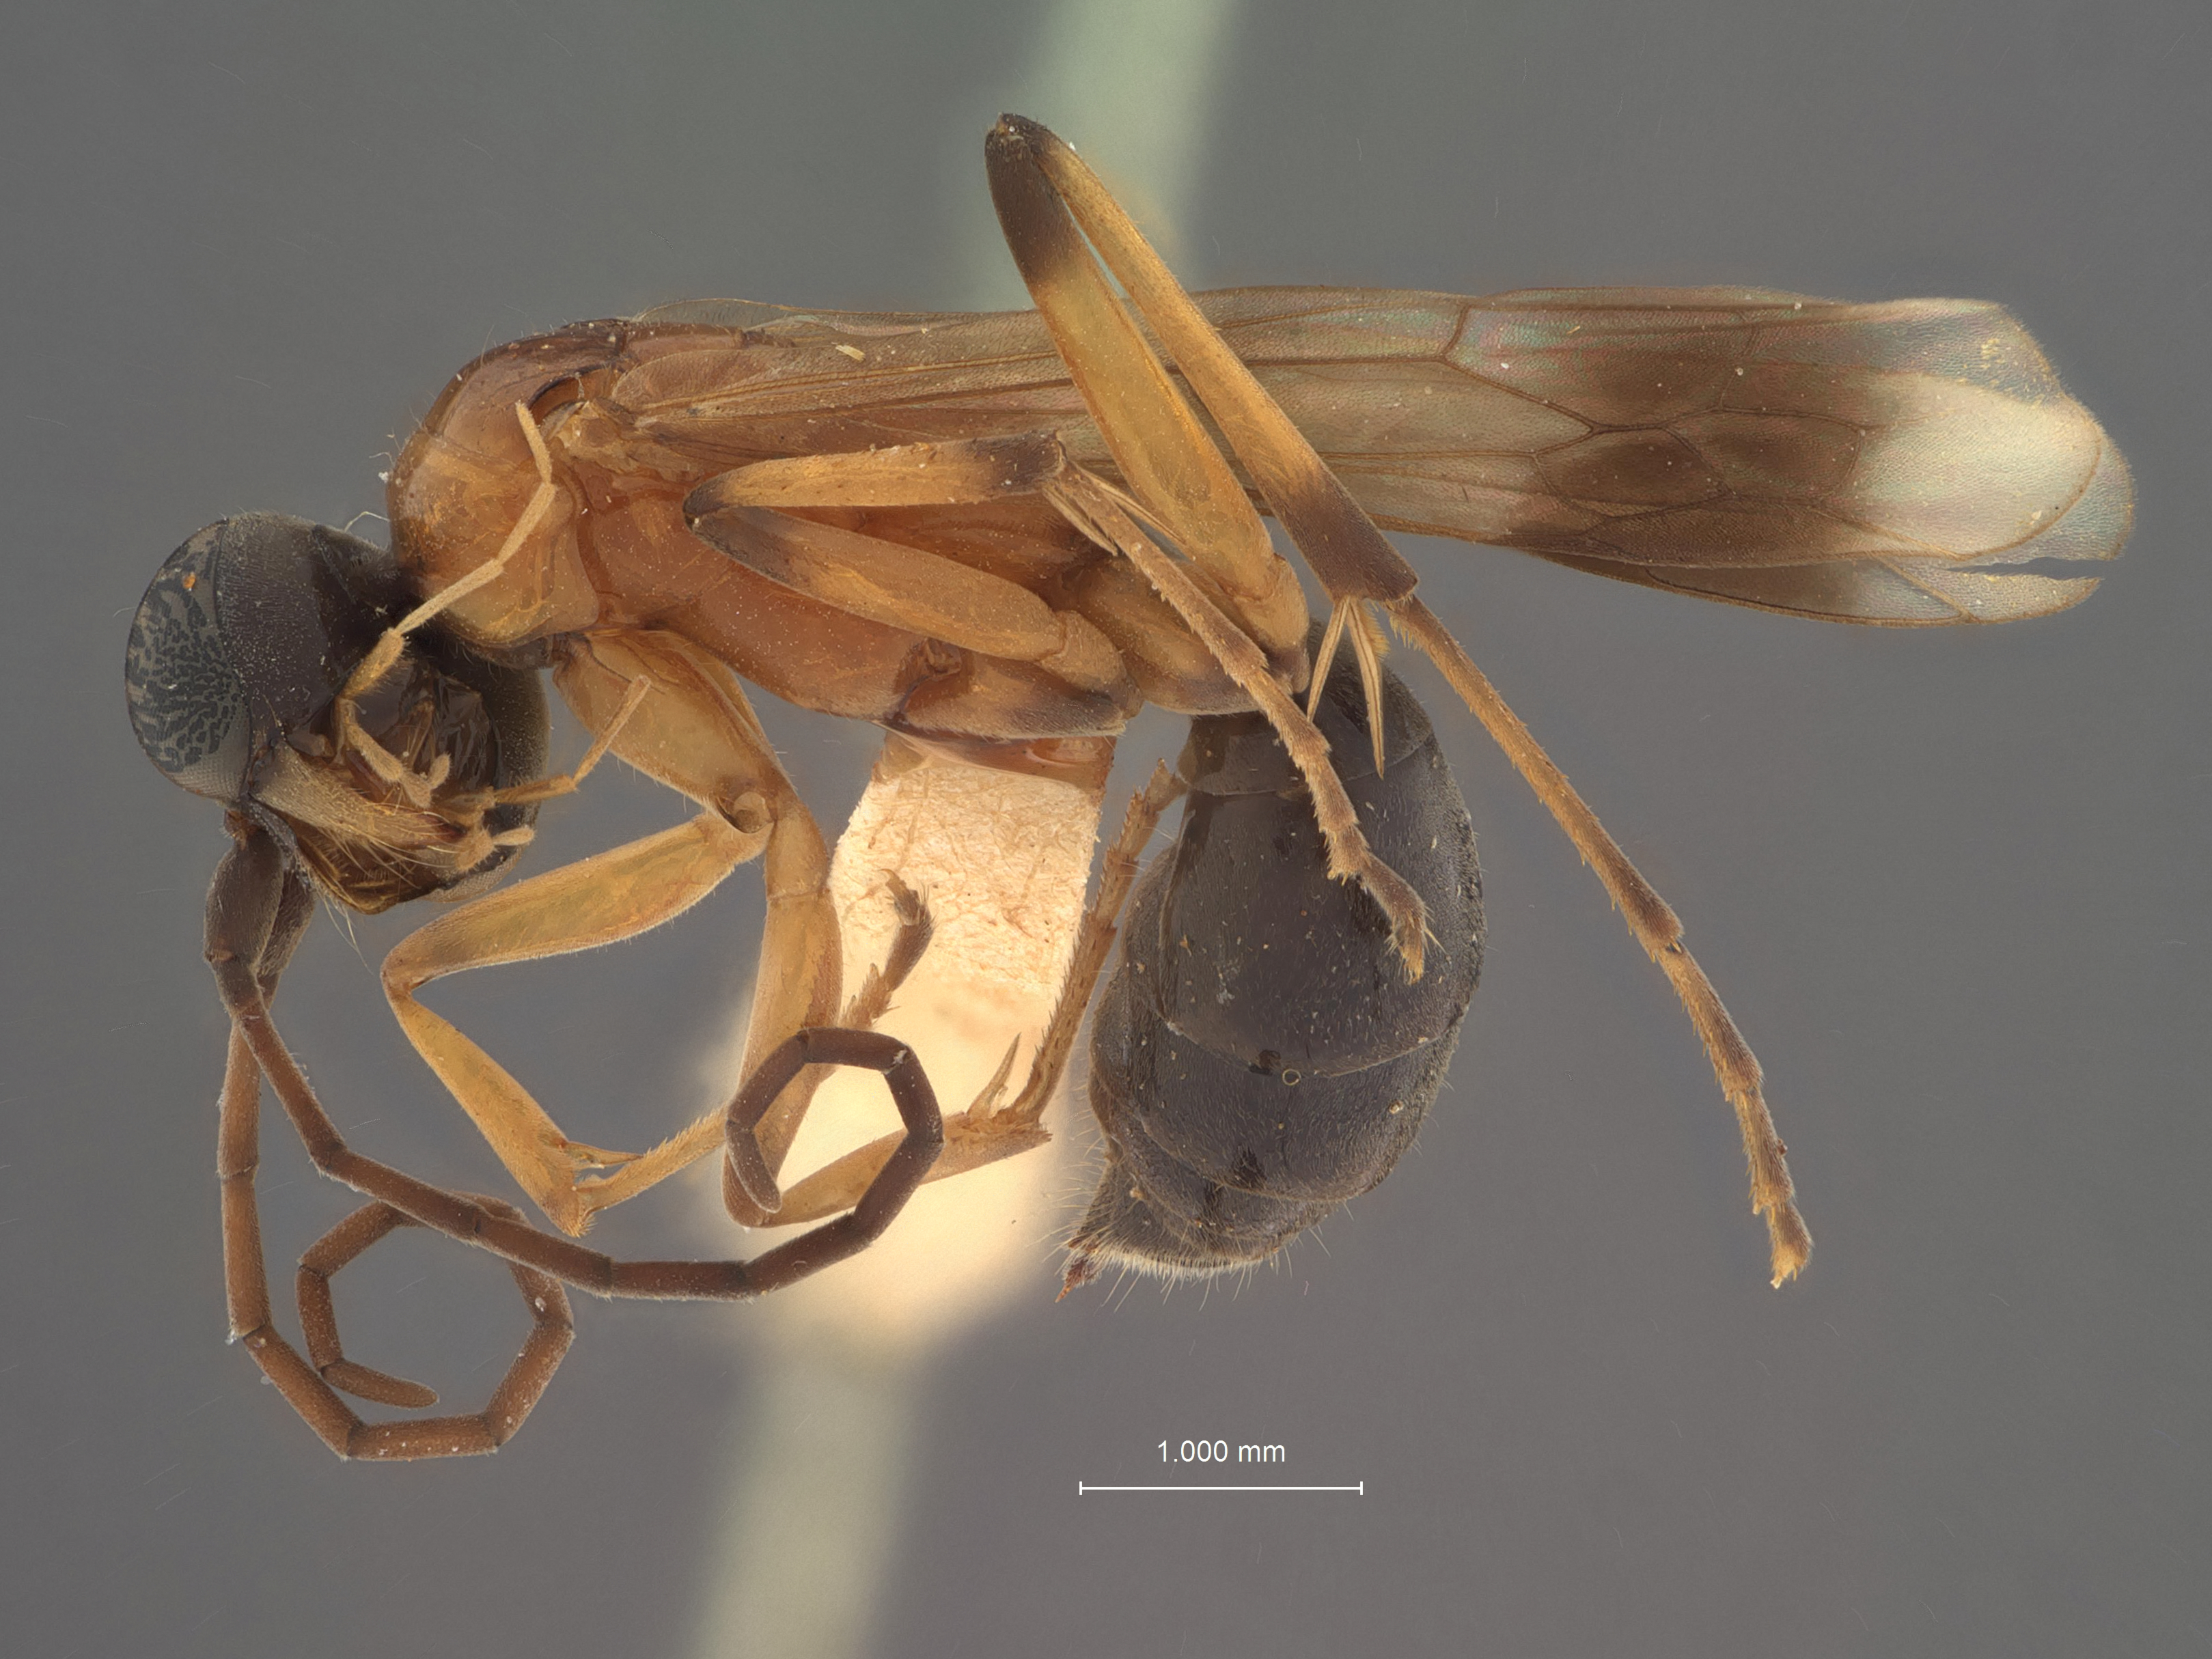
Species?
Tumagenia iris
